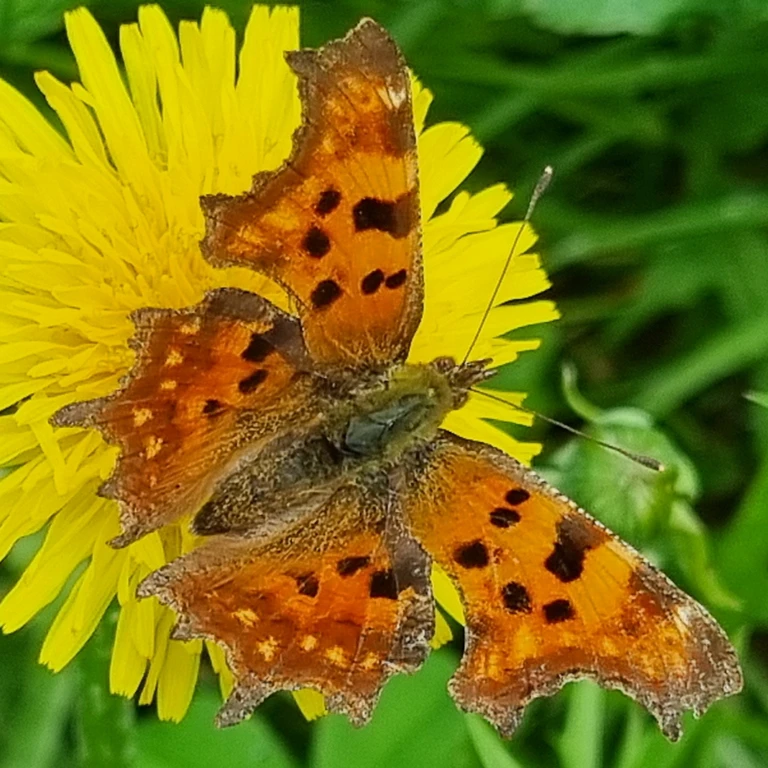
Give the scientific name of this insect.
Polygonia c-album
